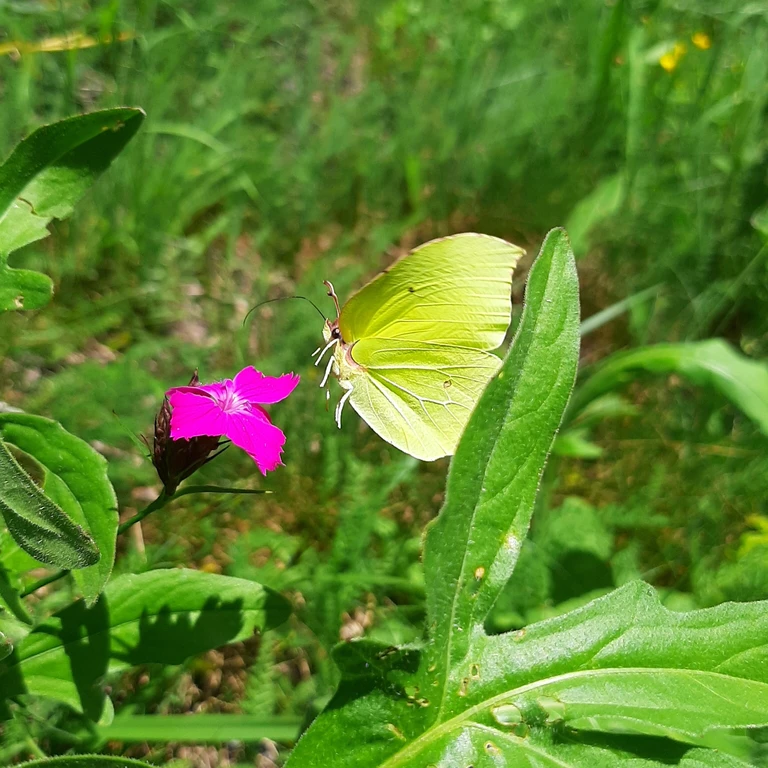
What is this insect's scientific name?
Gonepteryx rhamni
